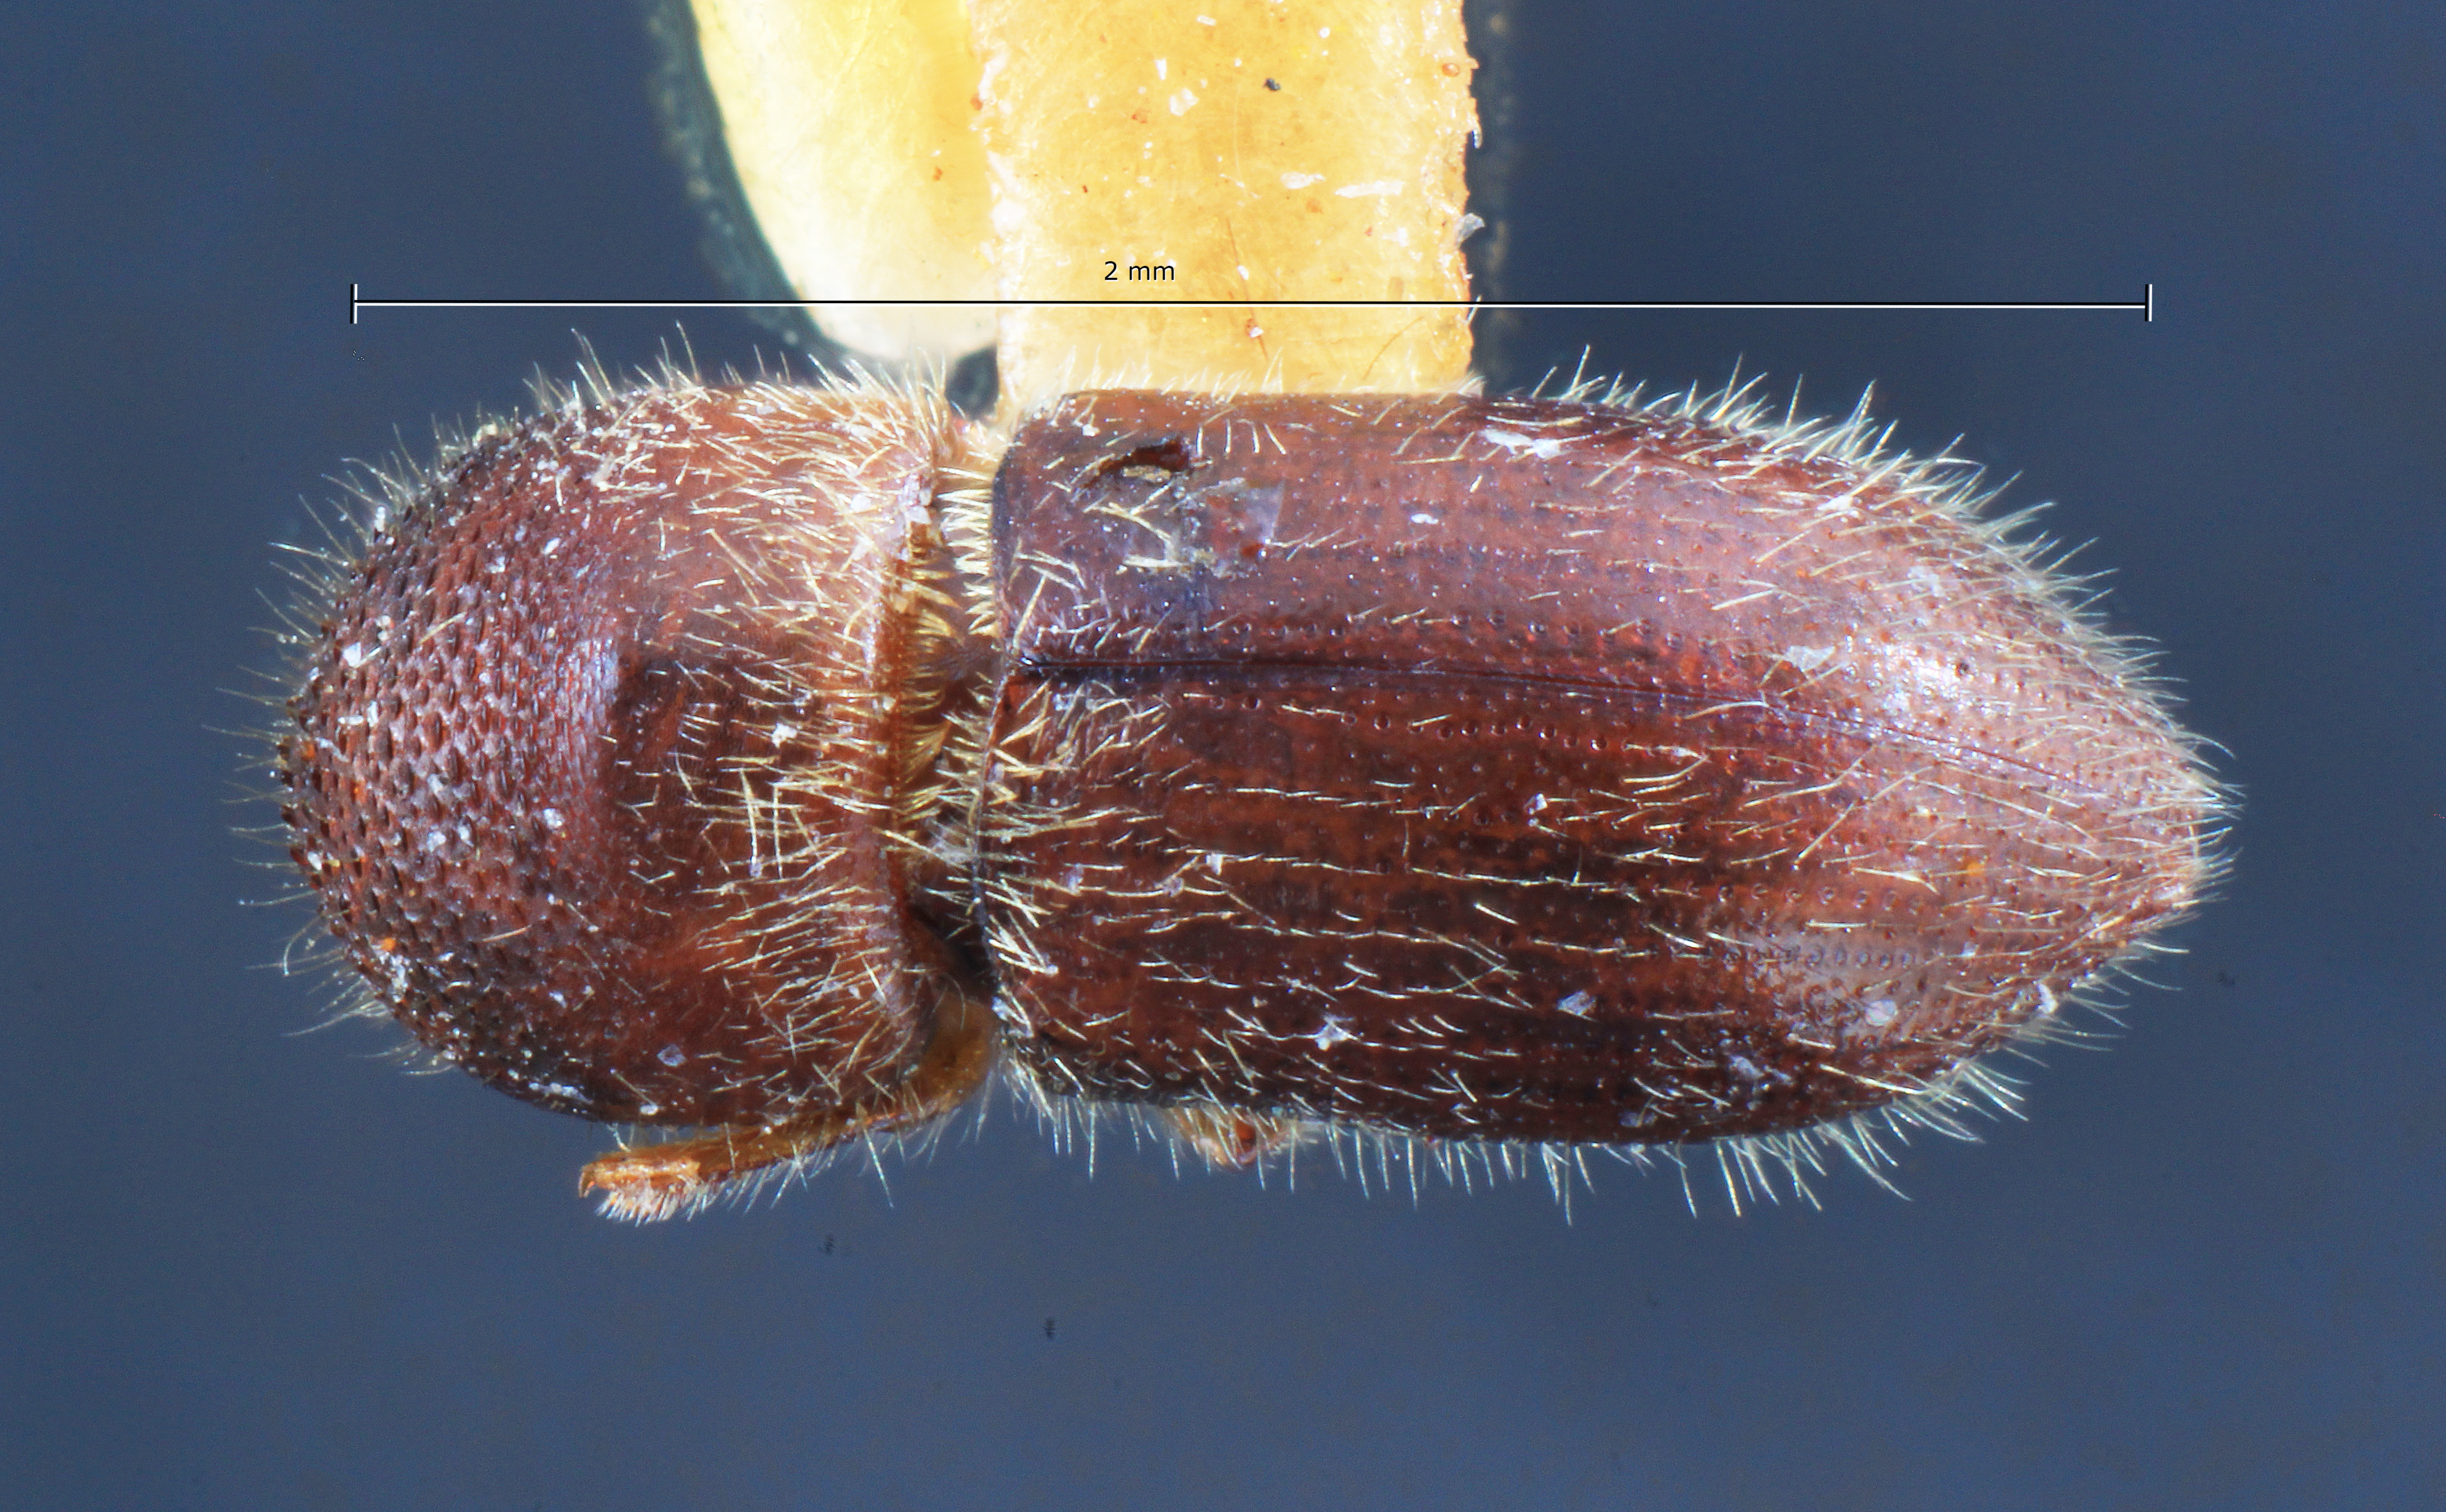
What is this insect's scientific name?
Xyleborus cuneolus
